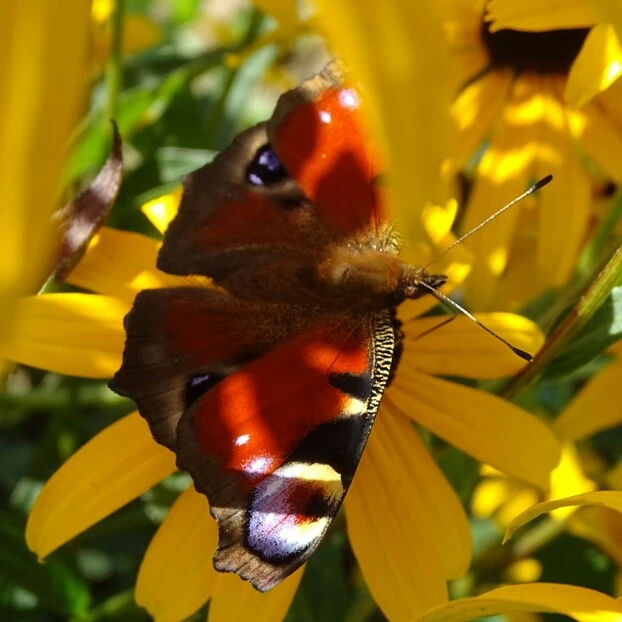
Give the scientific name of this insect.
Aglais io
